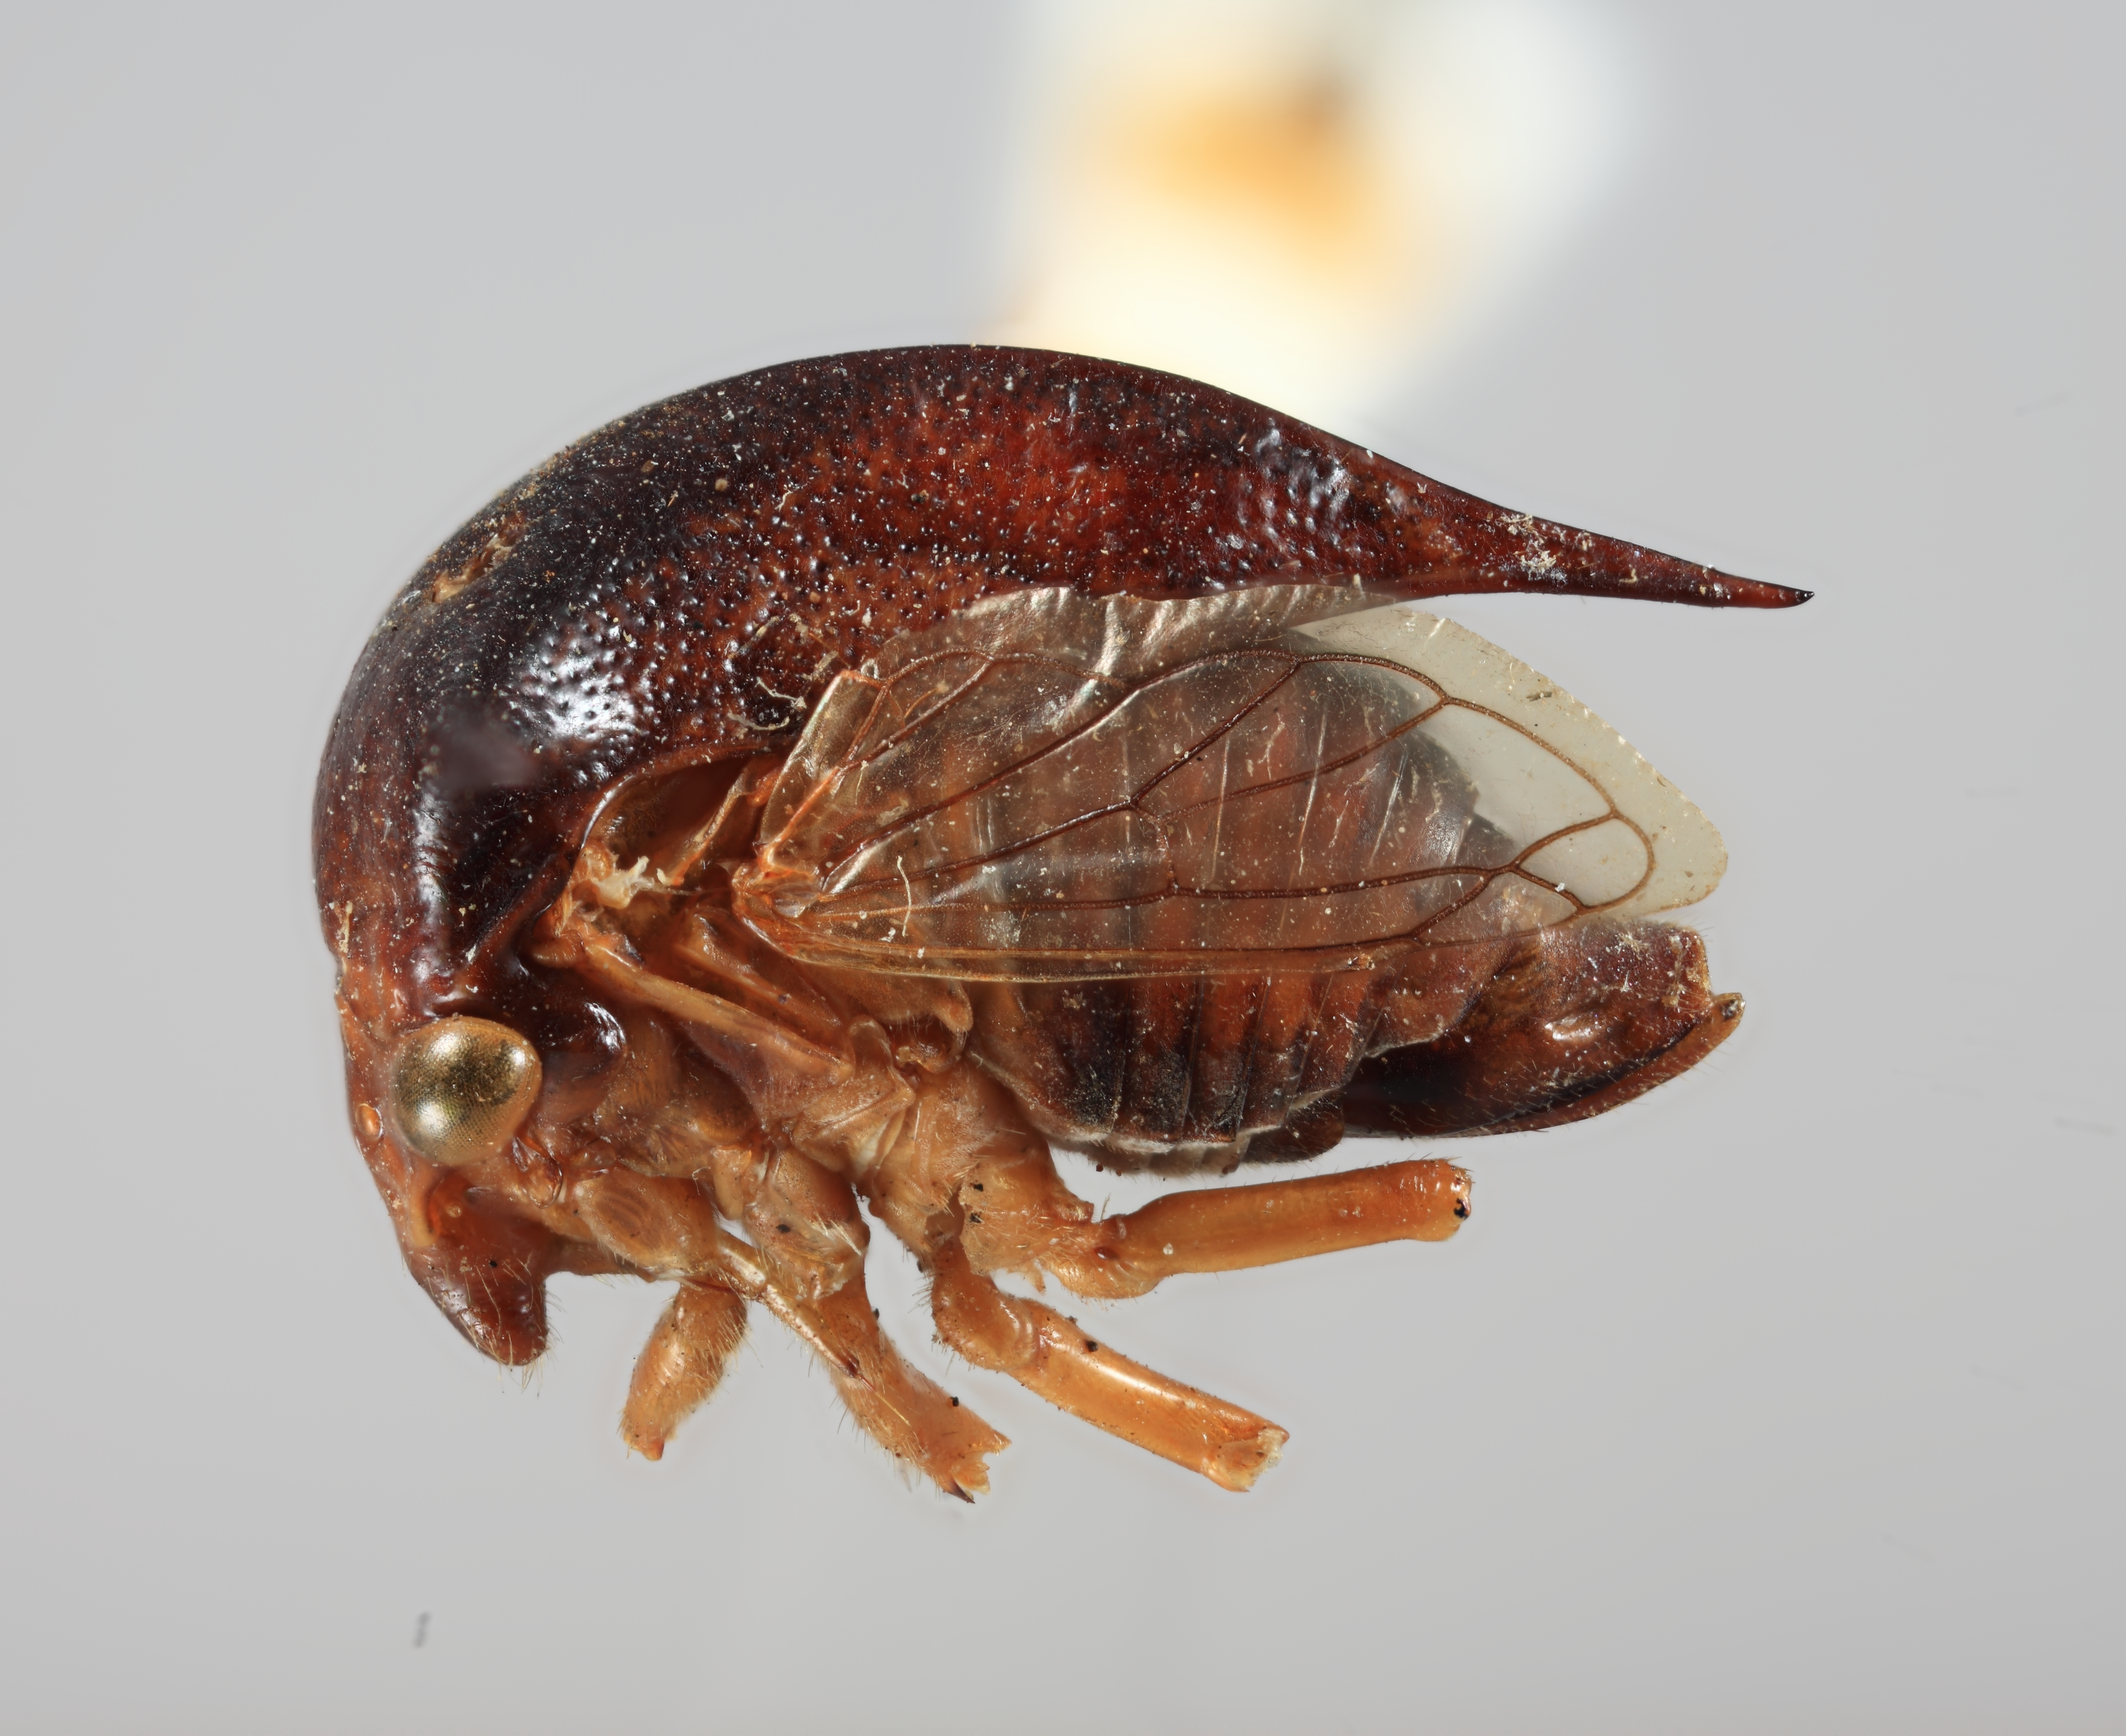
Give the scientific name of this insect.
Ceresa nigra
